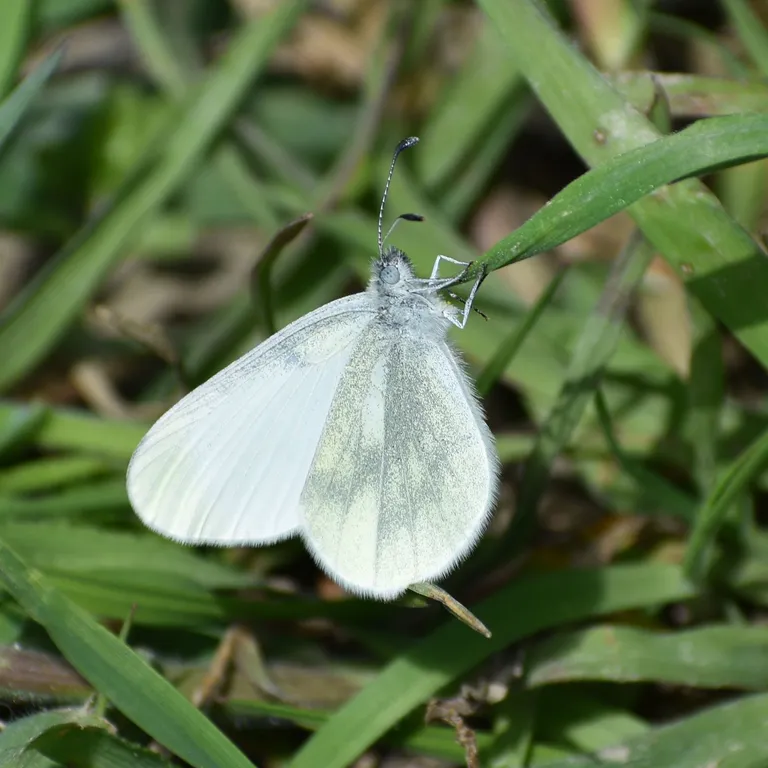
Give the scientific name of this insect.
Leptidea sinapis/juvernica
